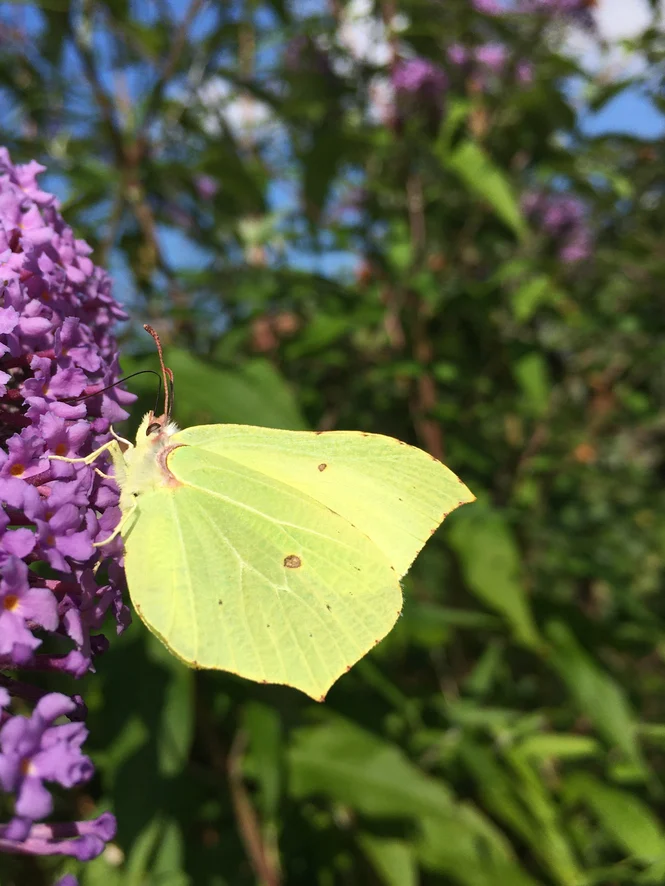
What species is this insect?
Gonepteryx rhamni
